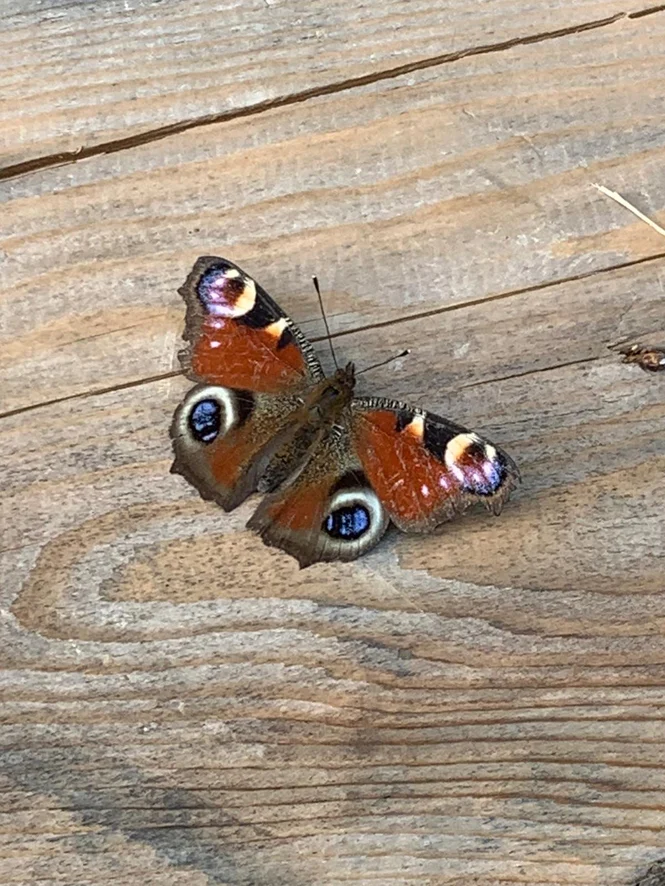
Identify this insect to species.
Aglais io
